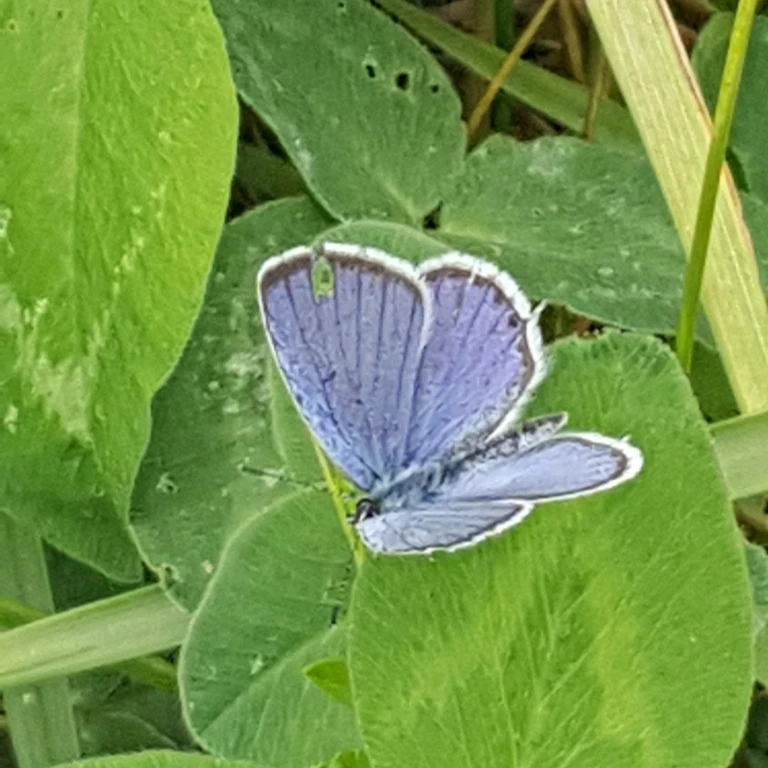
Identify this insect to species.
Cupido argiades (also Elkalyce argiades)
